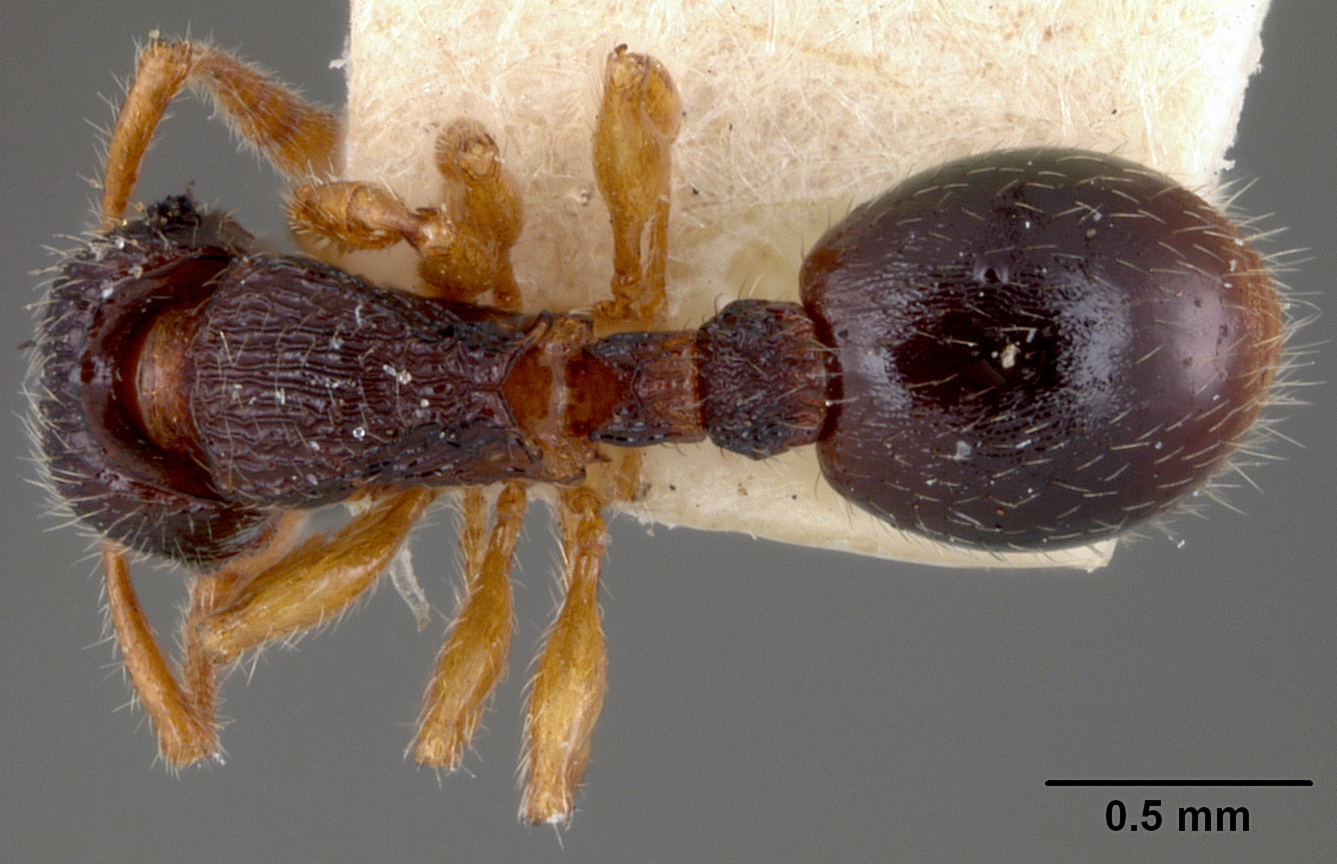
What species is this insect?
Myrmecina graminicola
